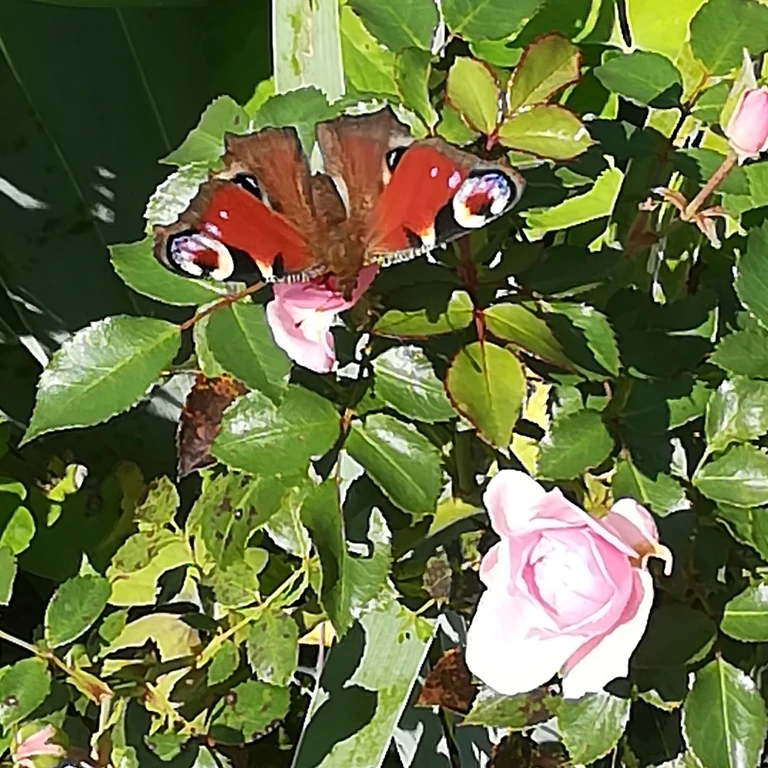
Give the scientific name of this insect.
Aglais io
